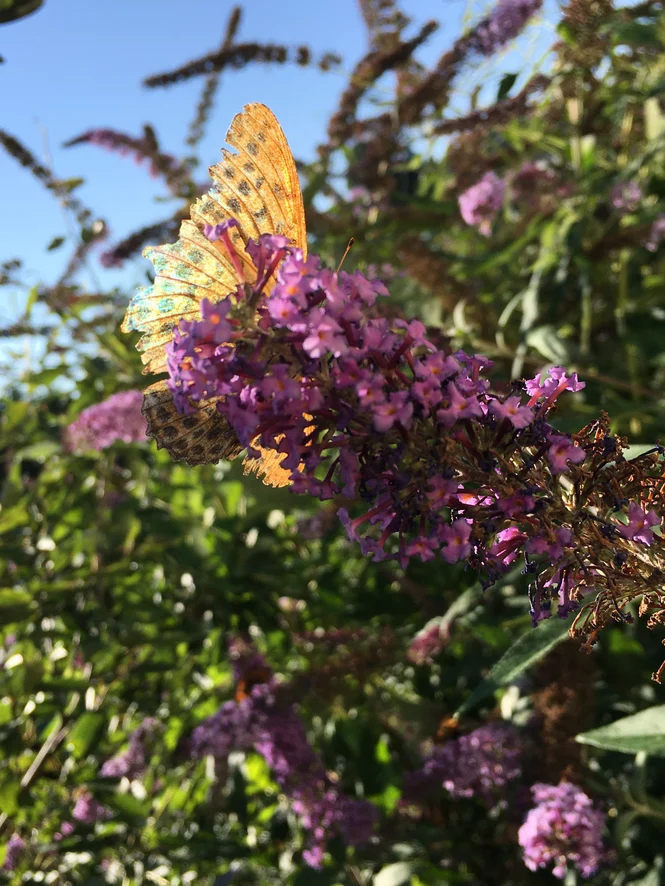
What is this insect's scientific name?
Argynnis paphia
